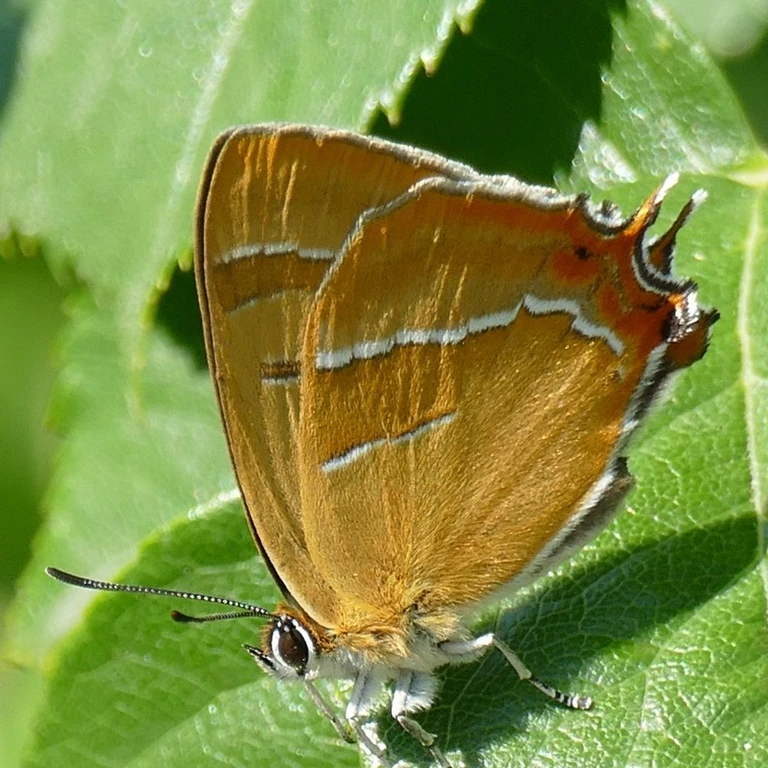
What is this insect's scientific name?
Thecla betulae
